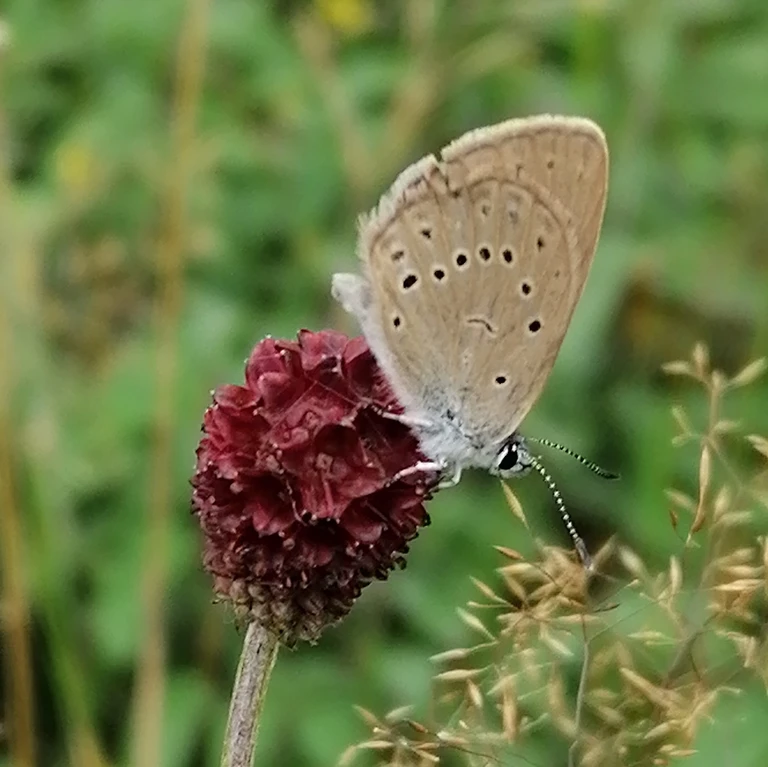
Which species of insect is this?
Phengaris teleius
